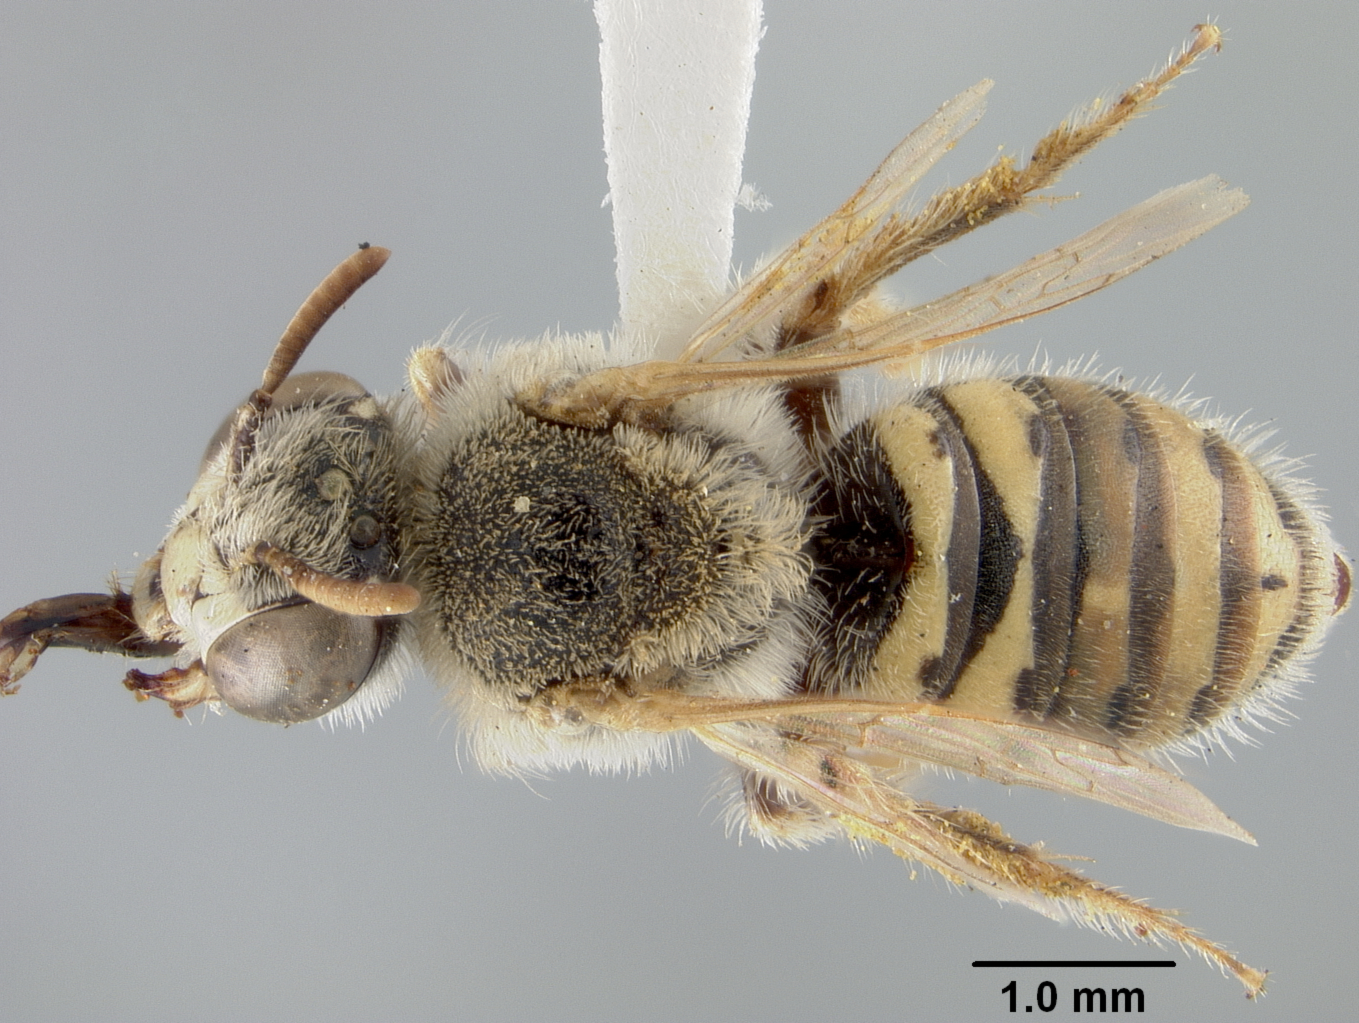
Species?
Spinoliella euphorbiae
